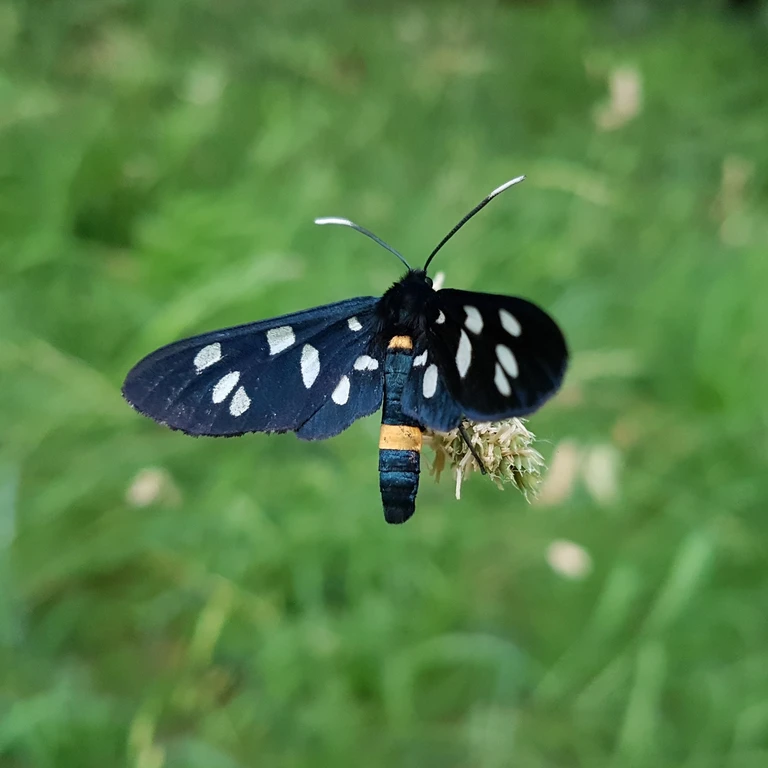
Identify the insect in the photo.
Amata phegea
